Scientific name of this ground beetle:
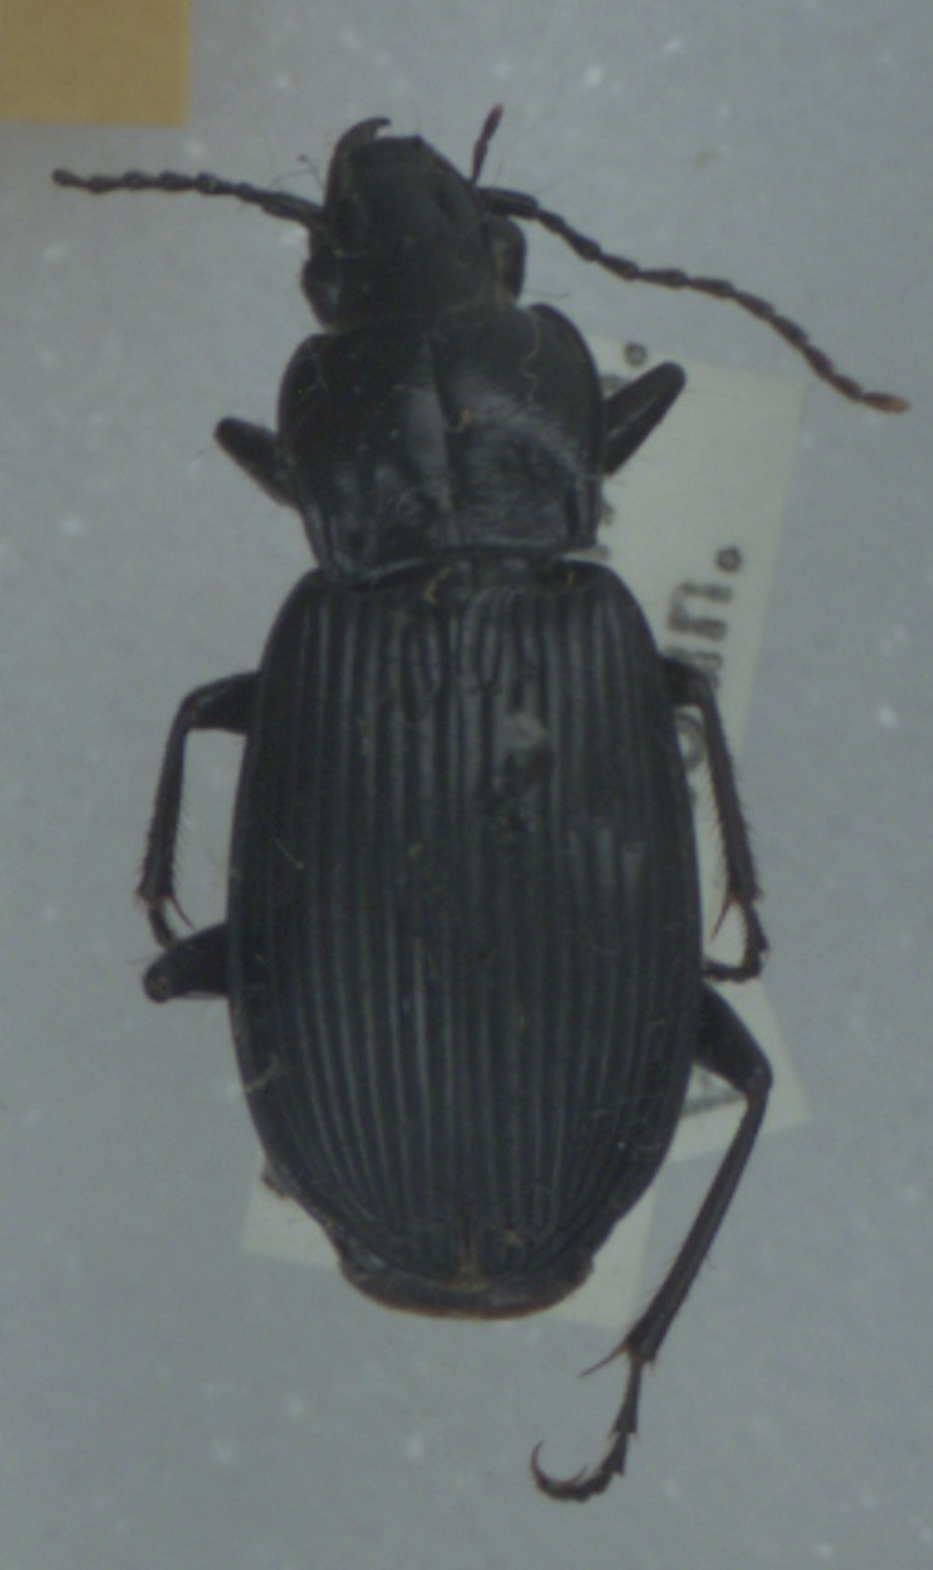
Pterostichus niger
